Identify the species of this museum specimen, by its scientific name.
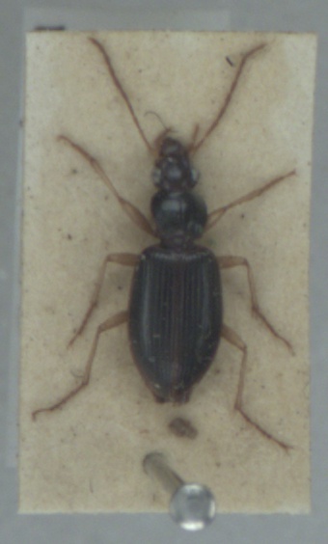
Paranchus albipes
